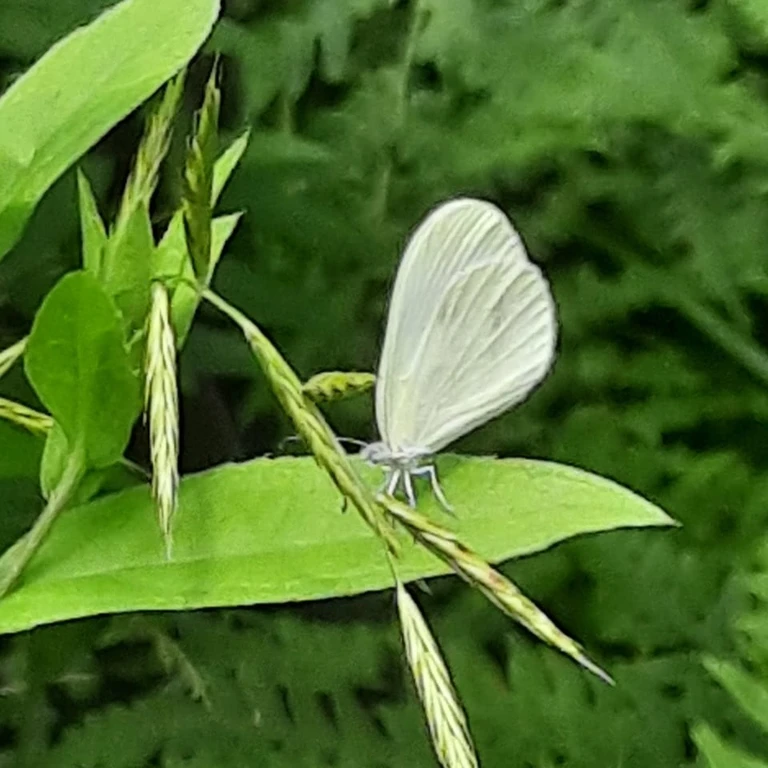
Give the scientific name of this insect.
Leptidea sinapis/juvernica
